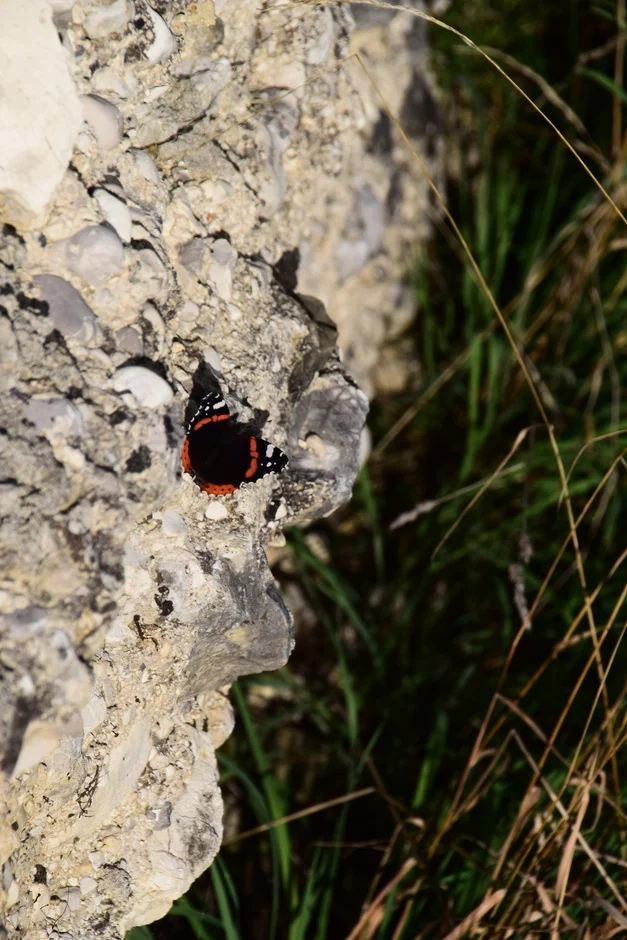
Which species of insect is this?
Vanessa atalanta
